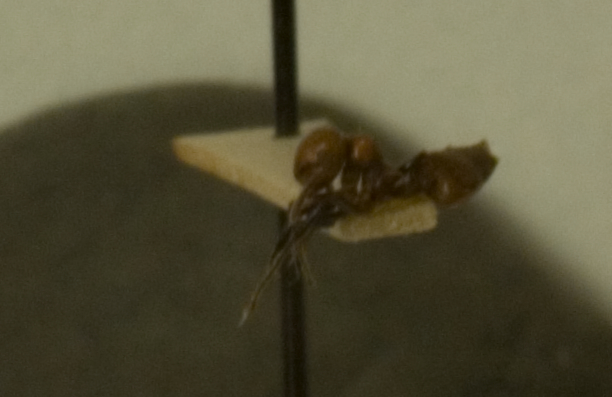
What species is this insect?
Crematogaster africana
